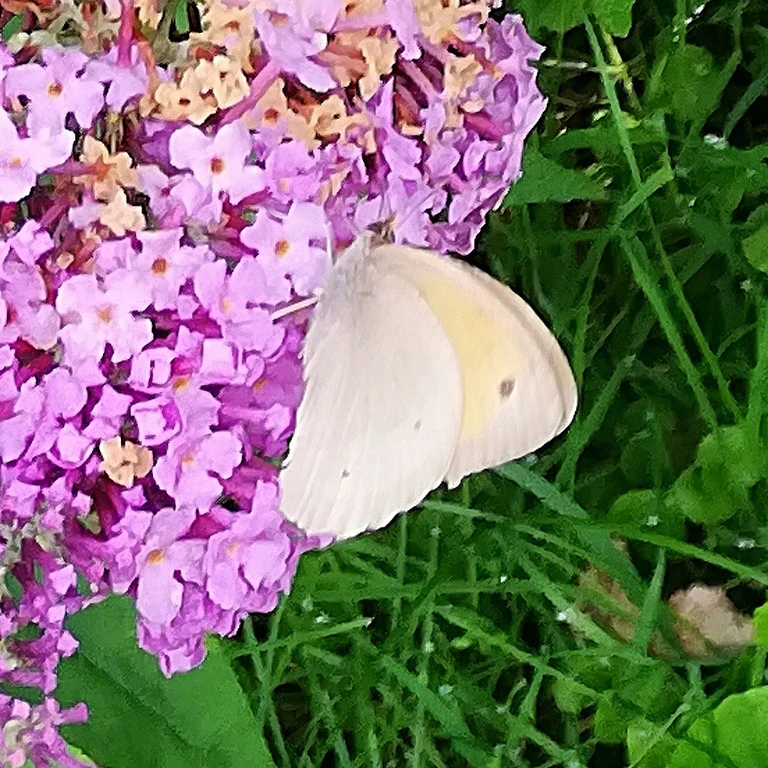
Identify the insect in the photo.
Maniola jurtina
